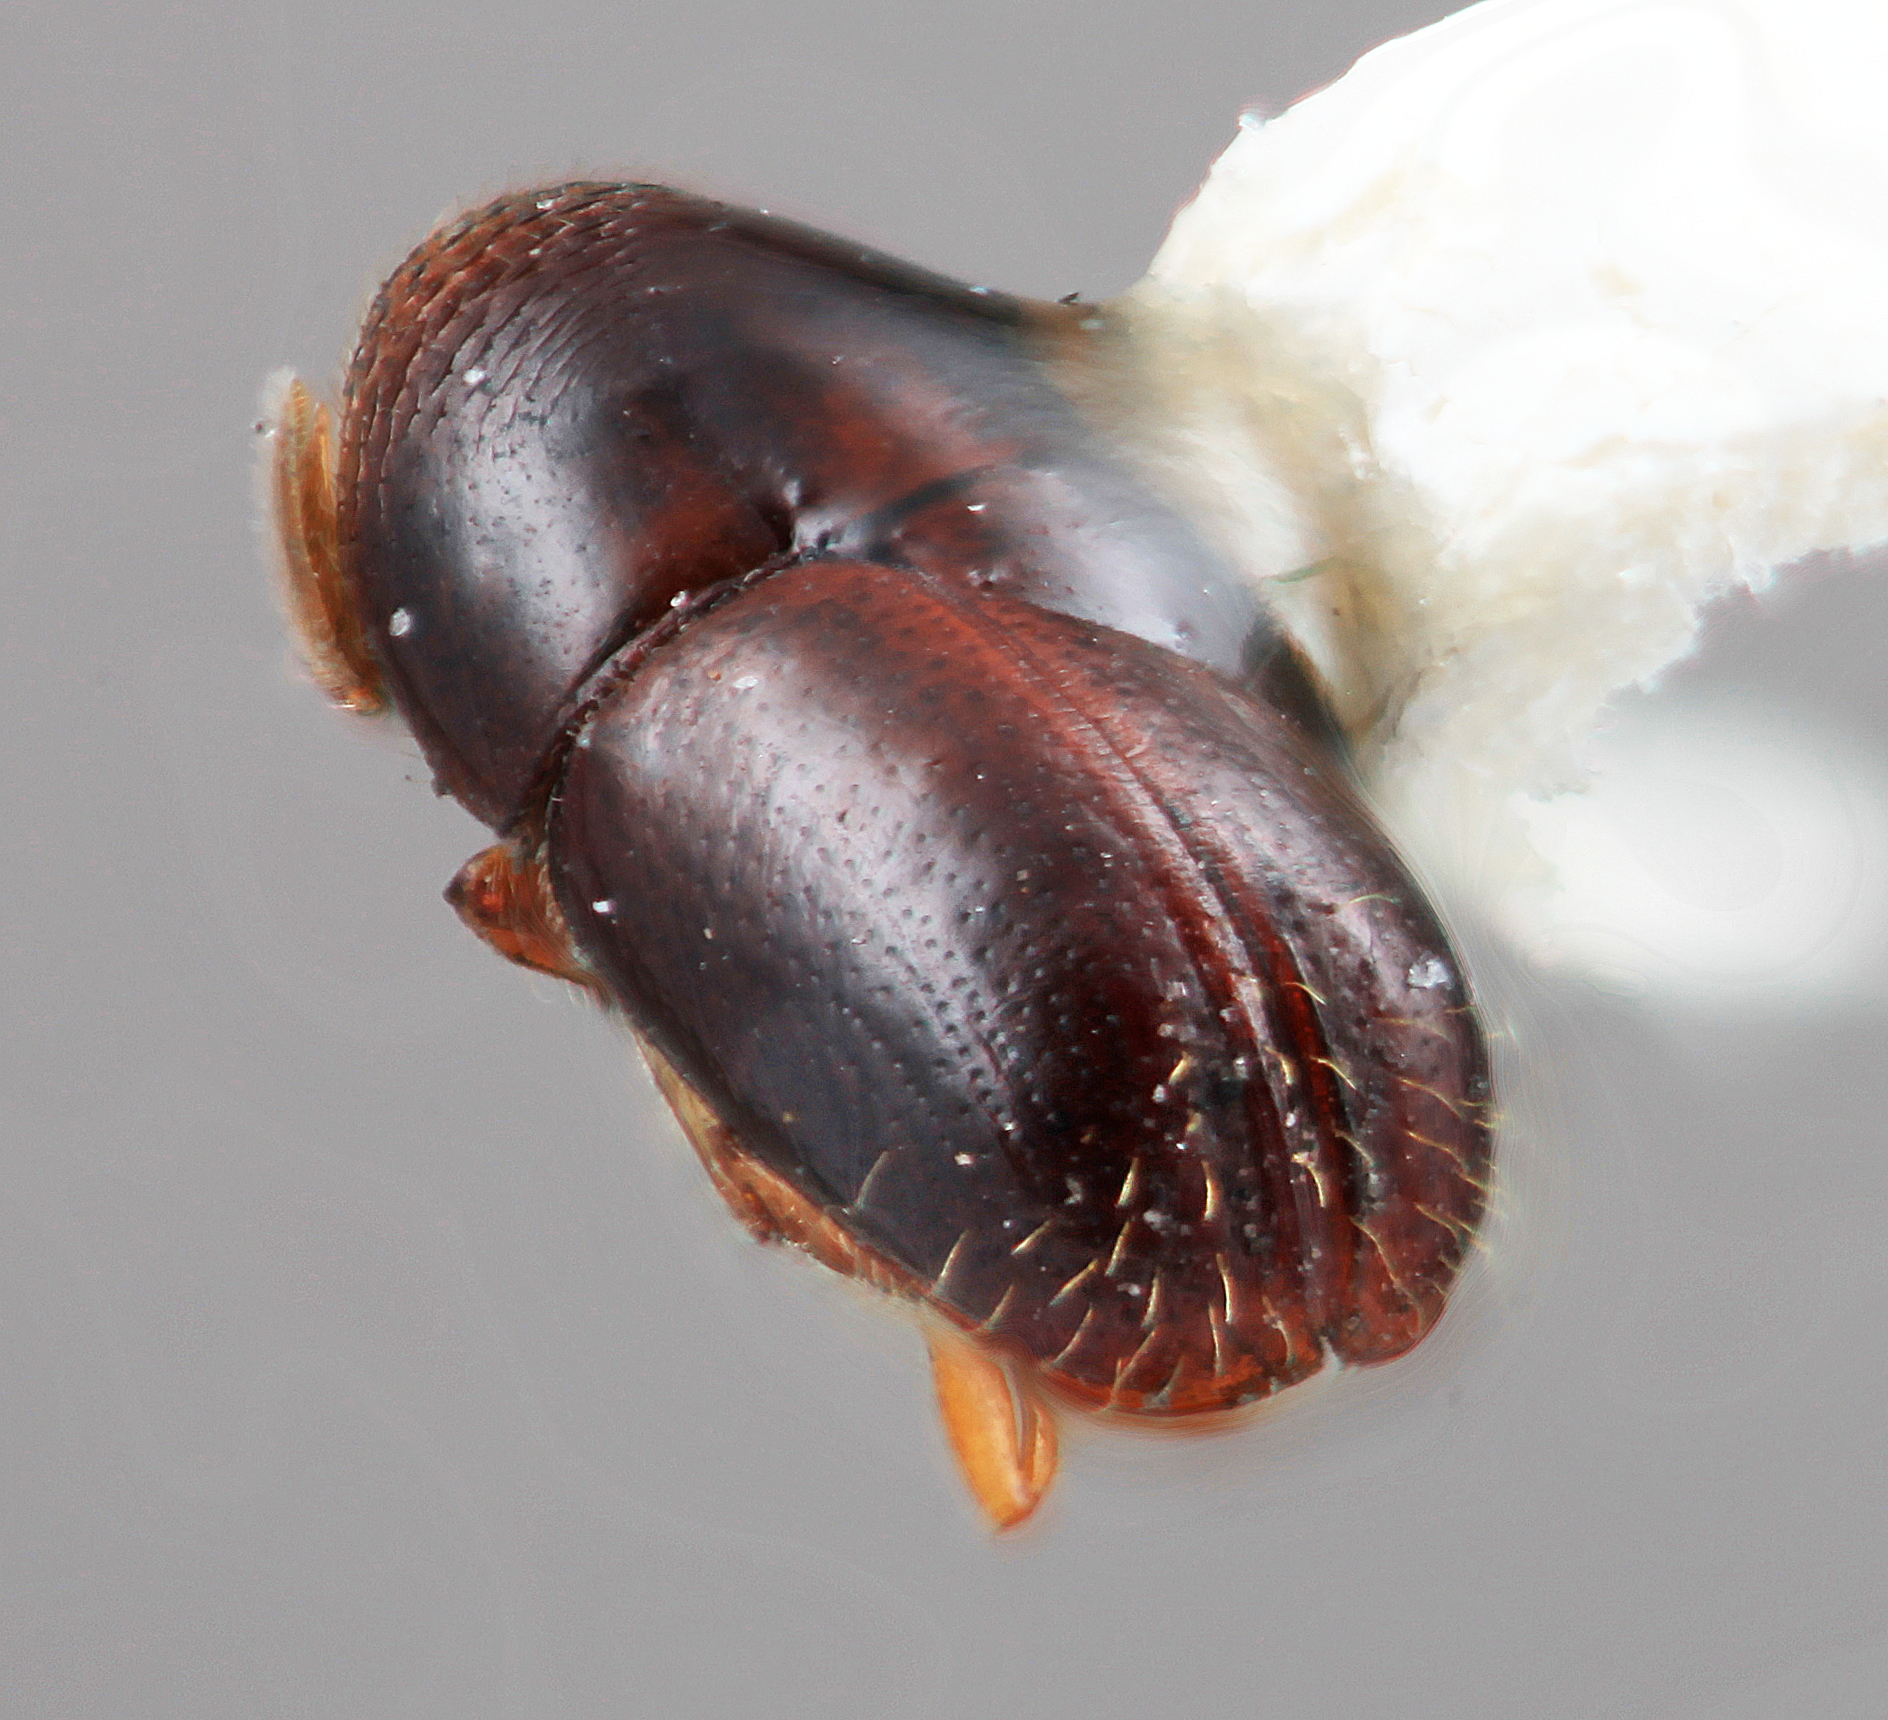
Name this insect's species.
Corthylus pseudovillus
